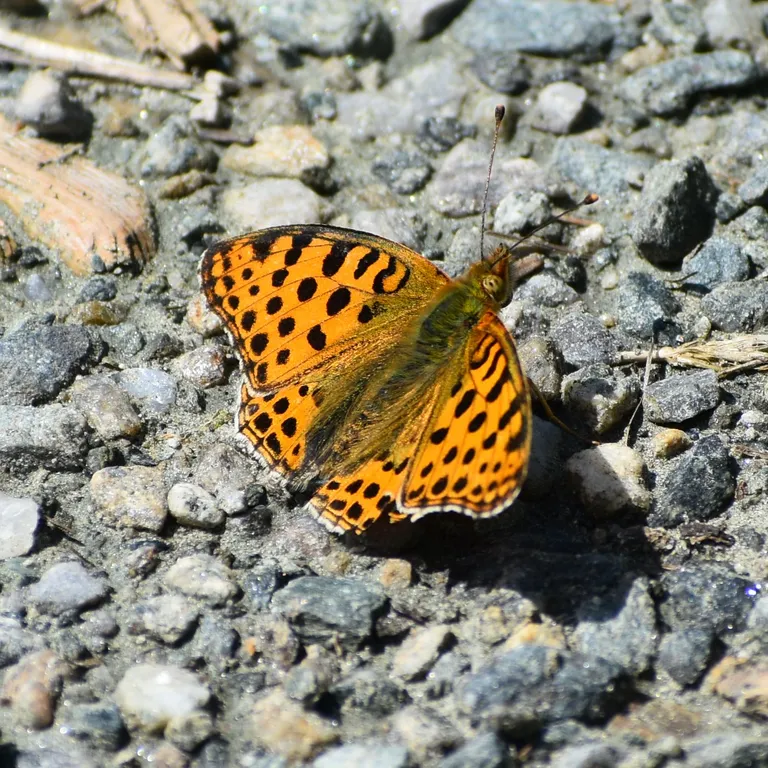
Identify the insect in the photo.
Issoria lathonia
